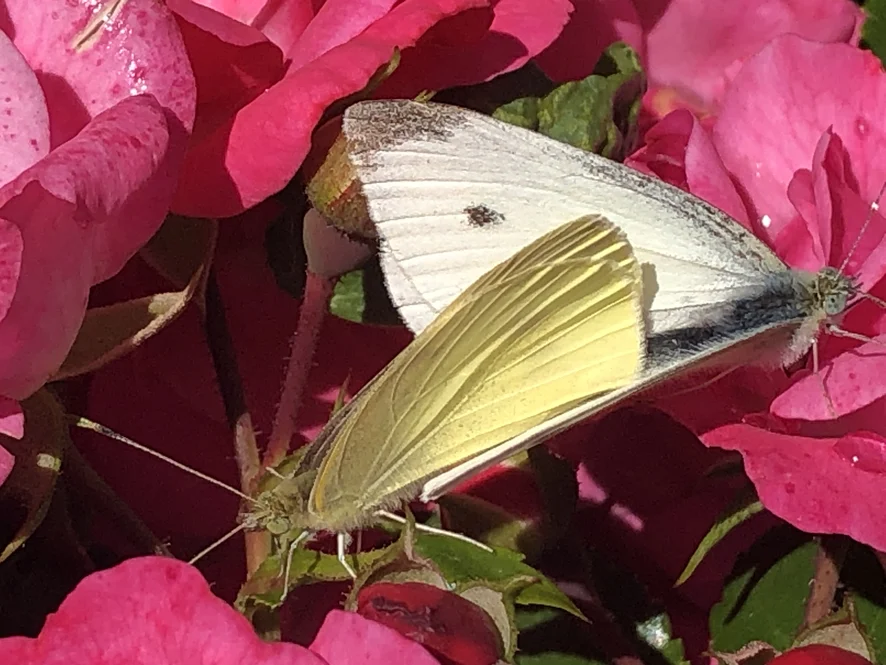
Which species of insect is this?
Pieris rapae
